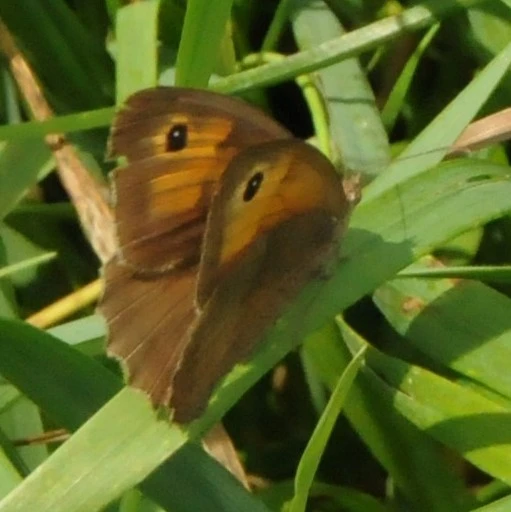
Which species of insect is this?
Maniola jurtina
